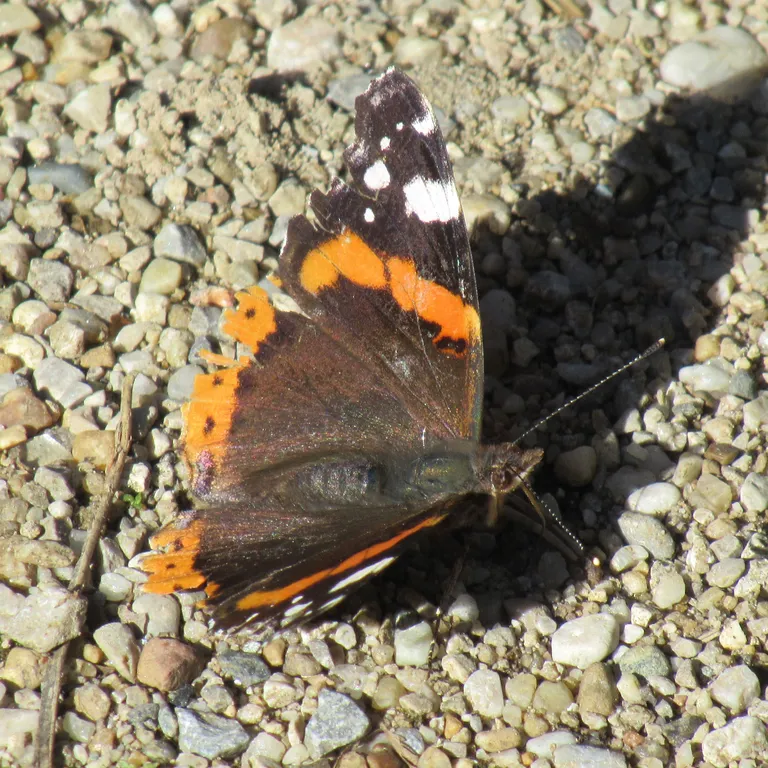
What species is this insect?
Vanessa atalanta
